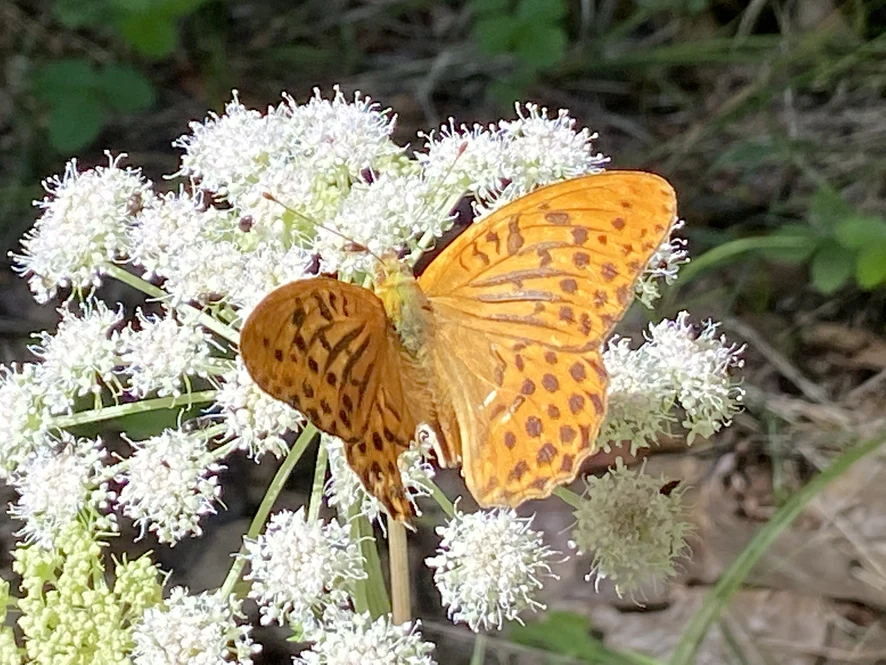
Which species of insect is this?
Argynnis paphia
